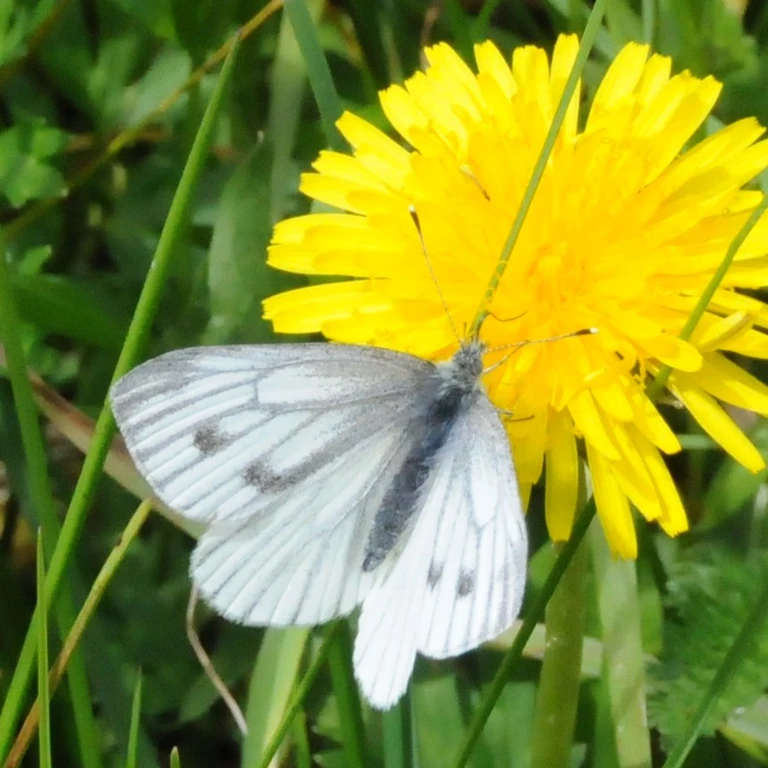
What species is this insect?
Pieris napi
